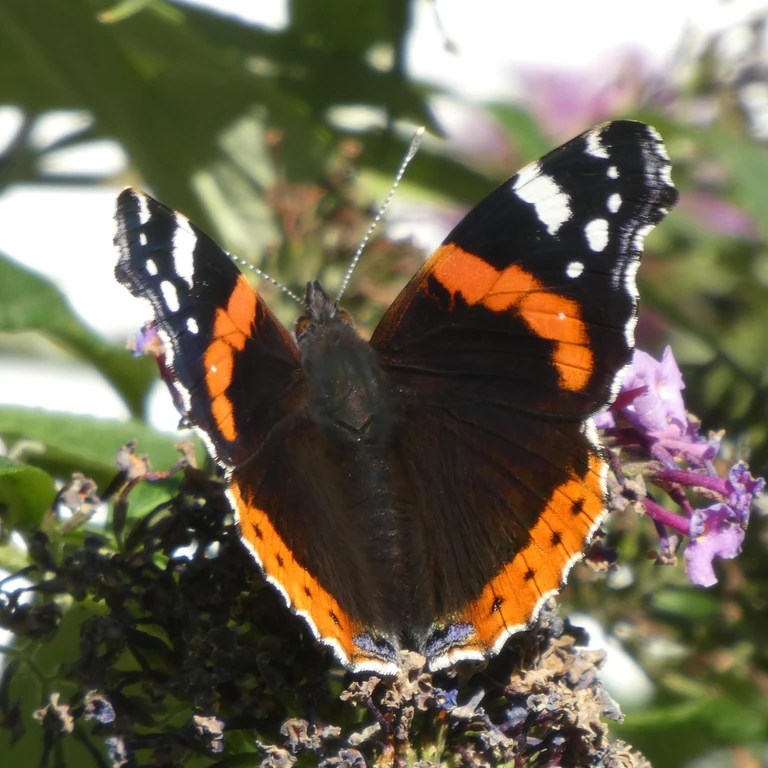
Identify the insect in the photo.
Vanessa atalanta
